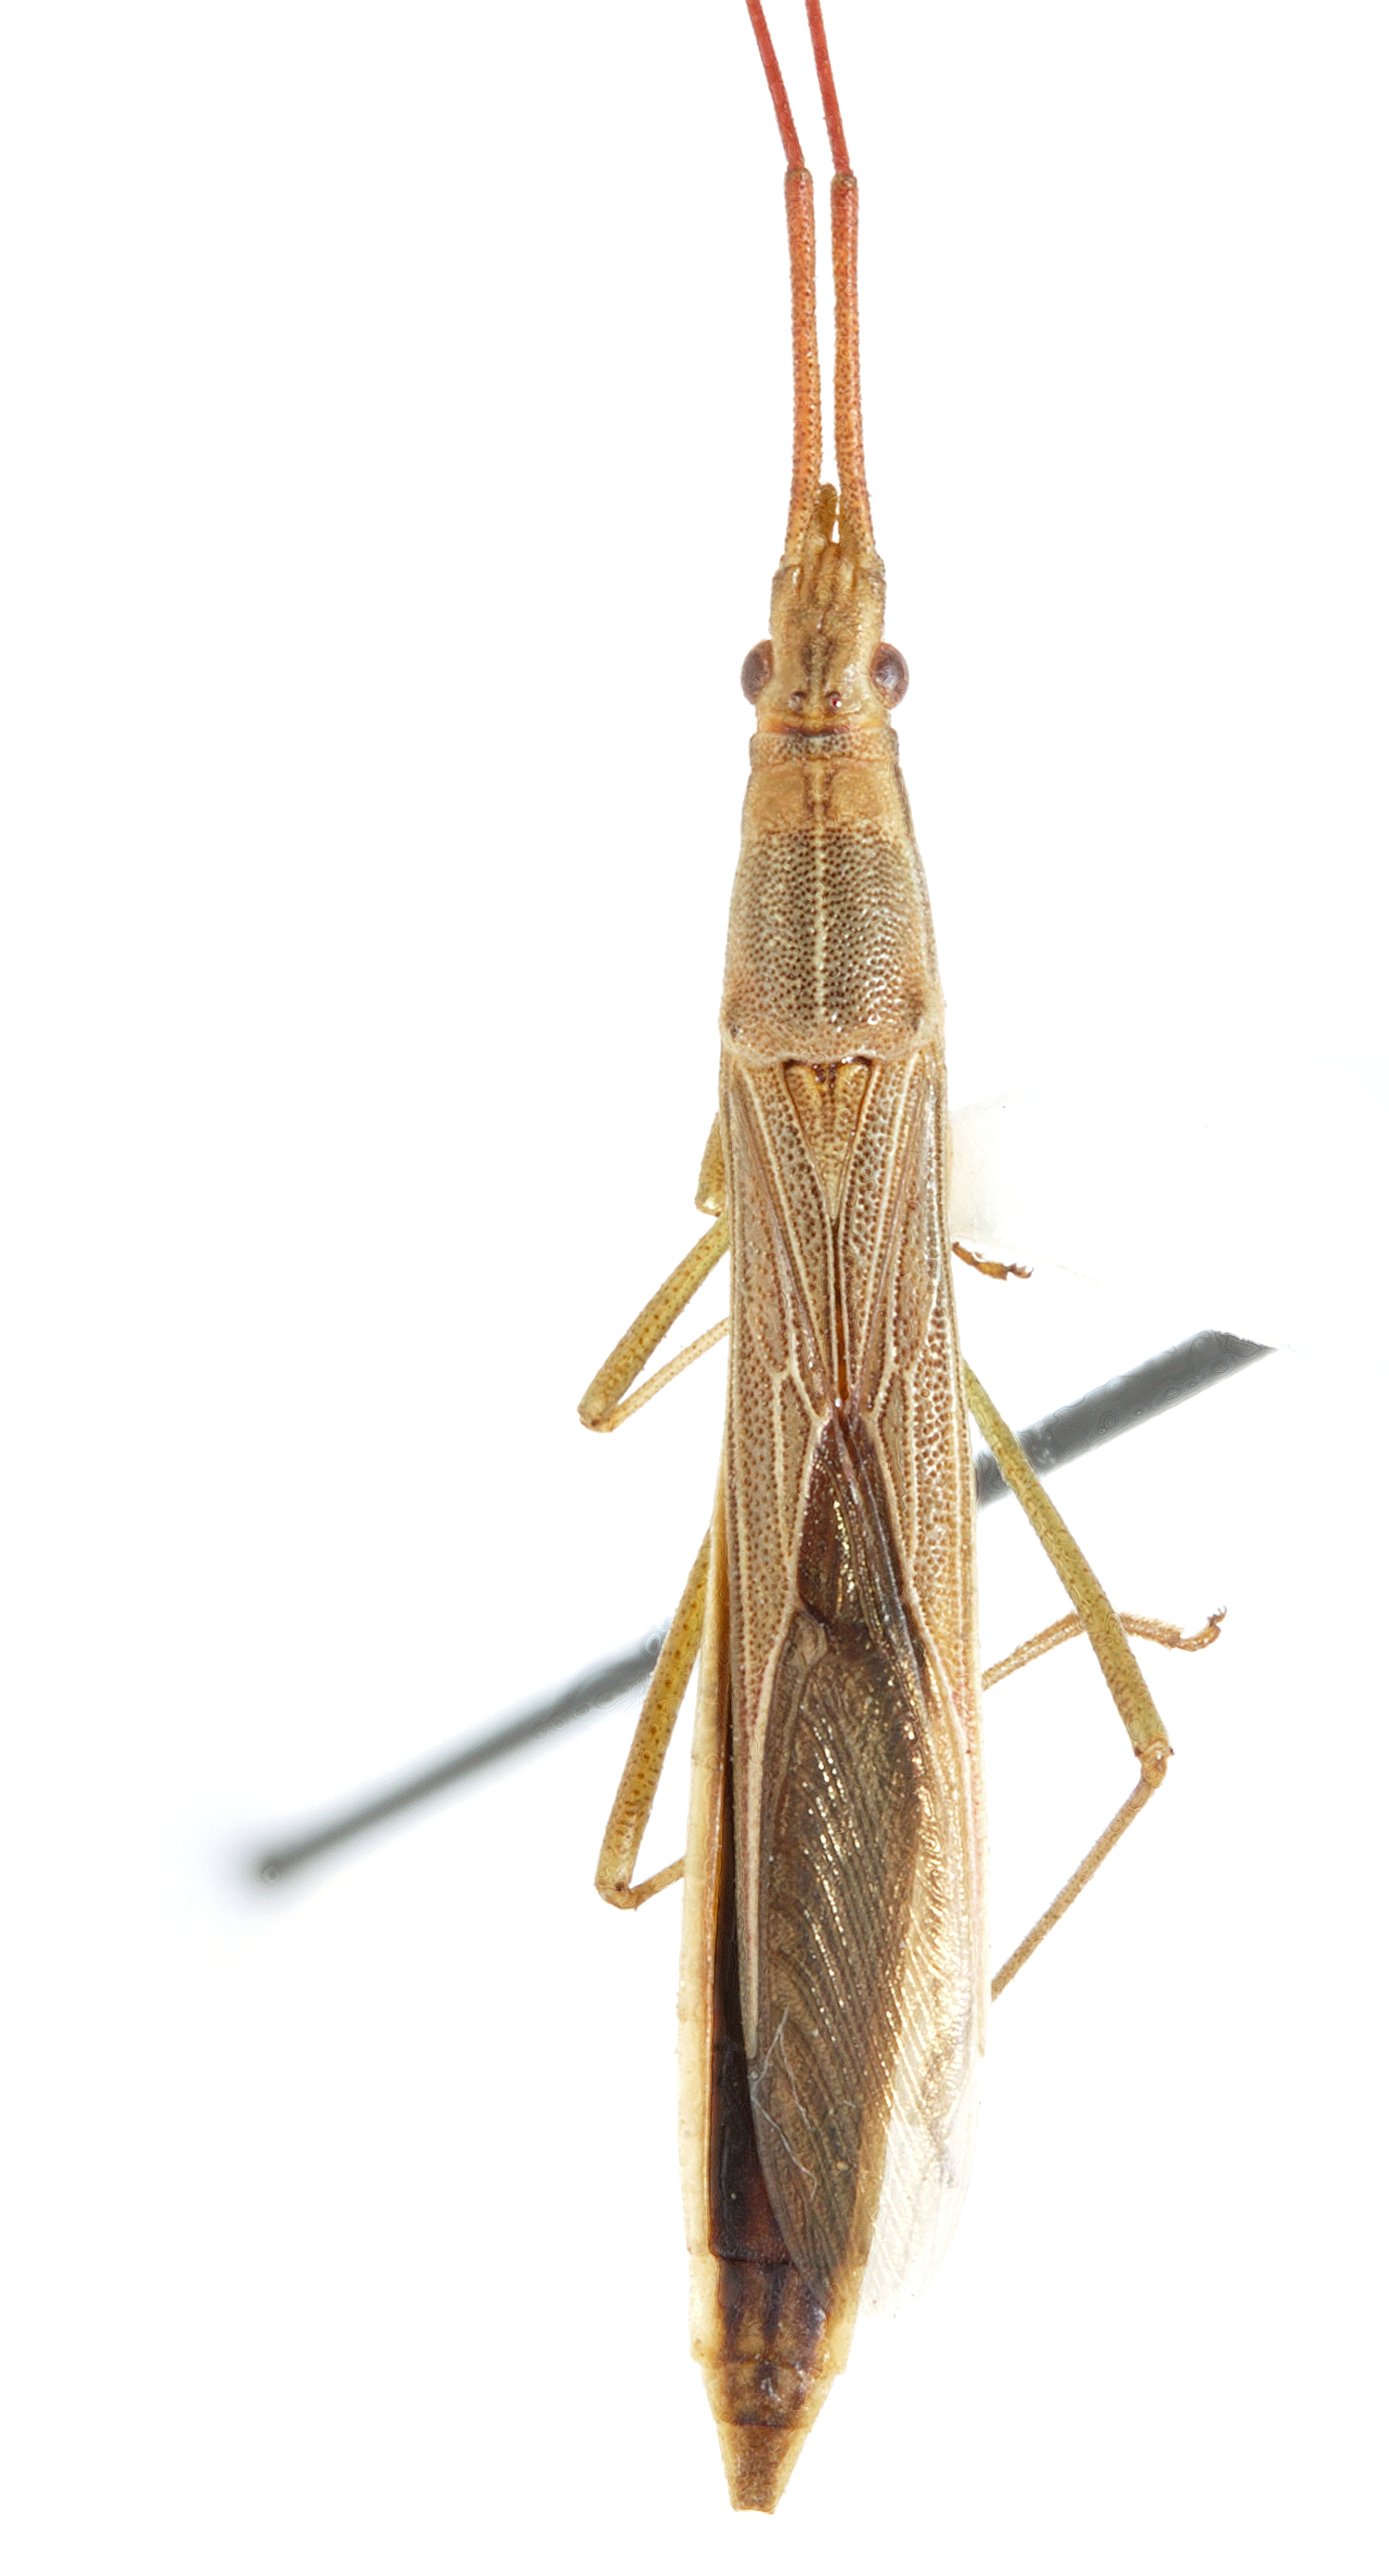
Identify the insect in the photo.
Leptocorisa brevicornis
